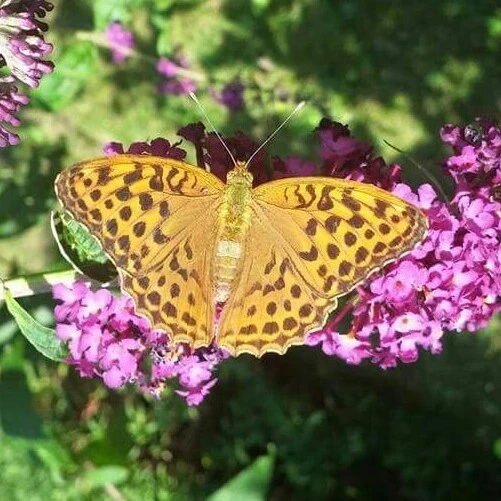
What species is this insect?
Argynnis paphia
